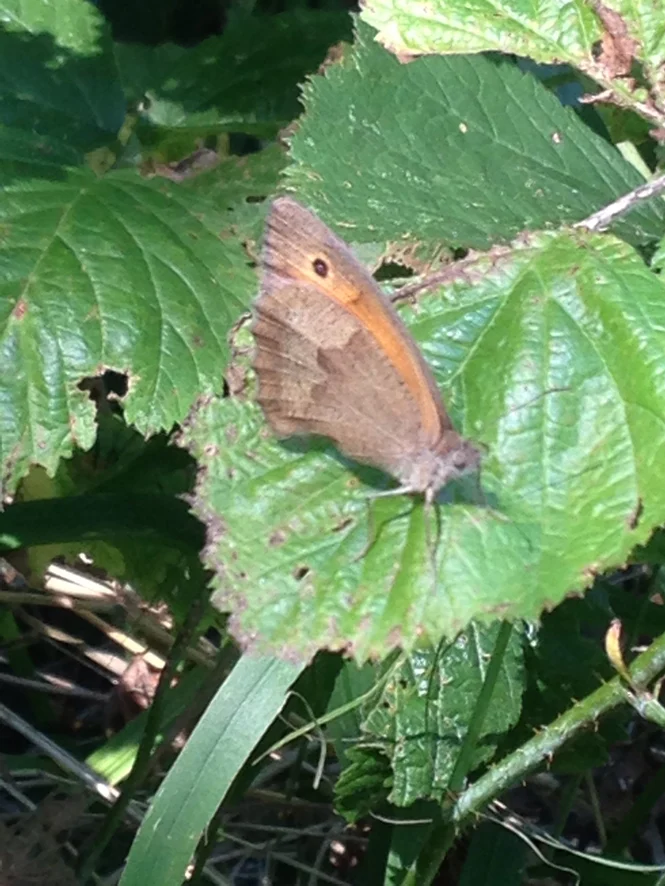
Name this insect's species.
Maniola jurtina
